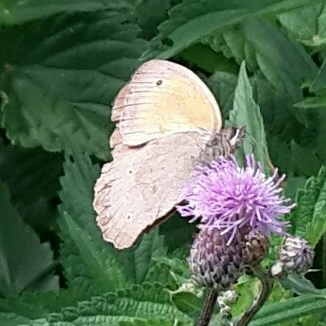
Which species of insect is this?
Maniola jurtina
